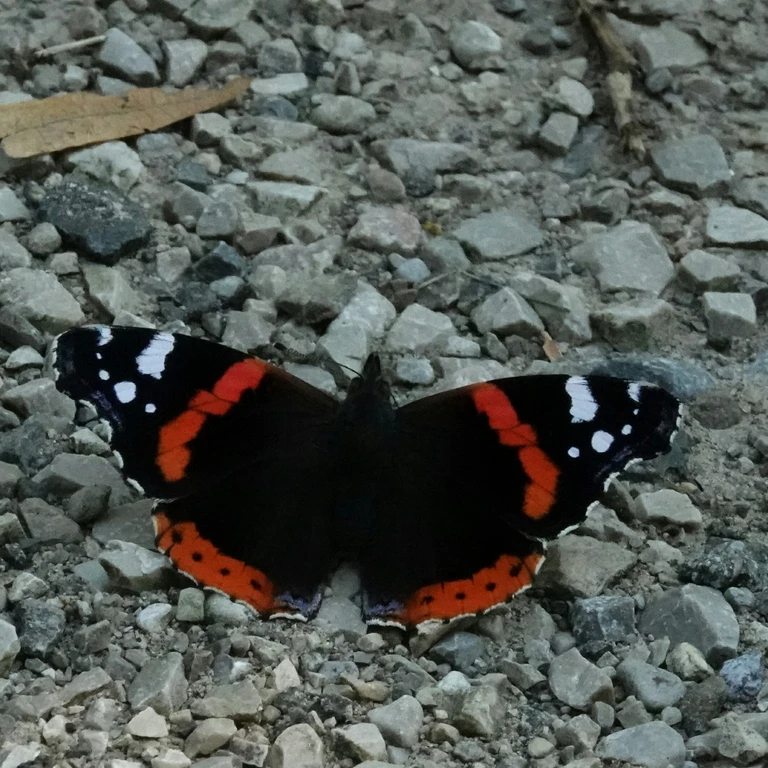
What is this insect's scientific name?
Vanessa atalanta
